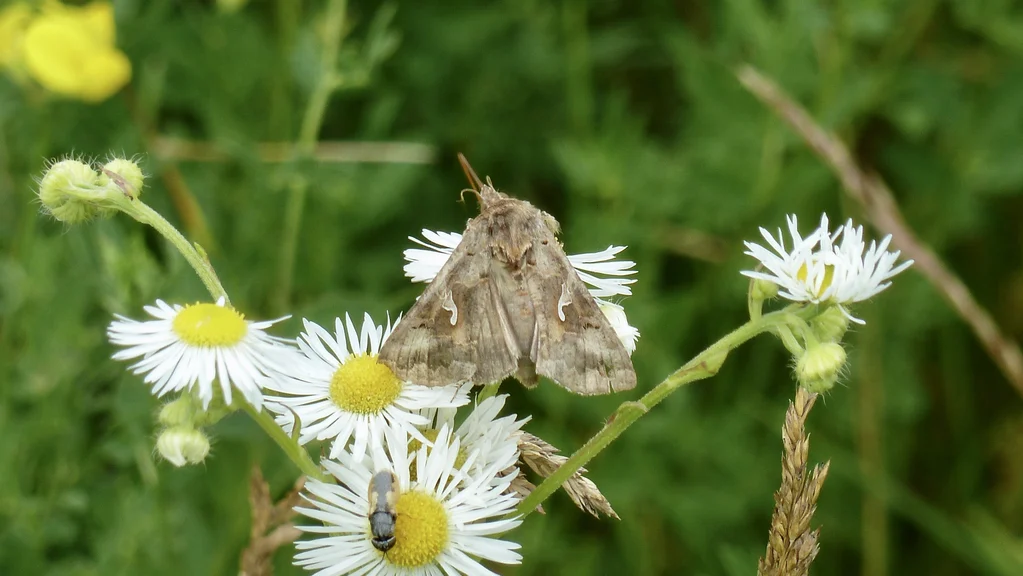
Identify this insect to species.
Autographa gamma
